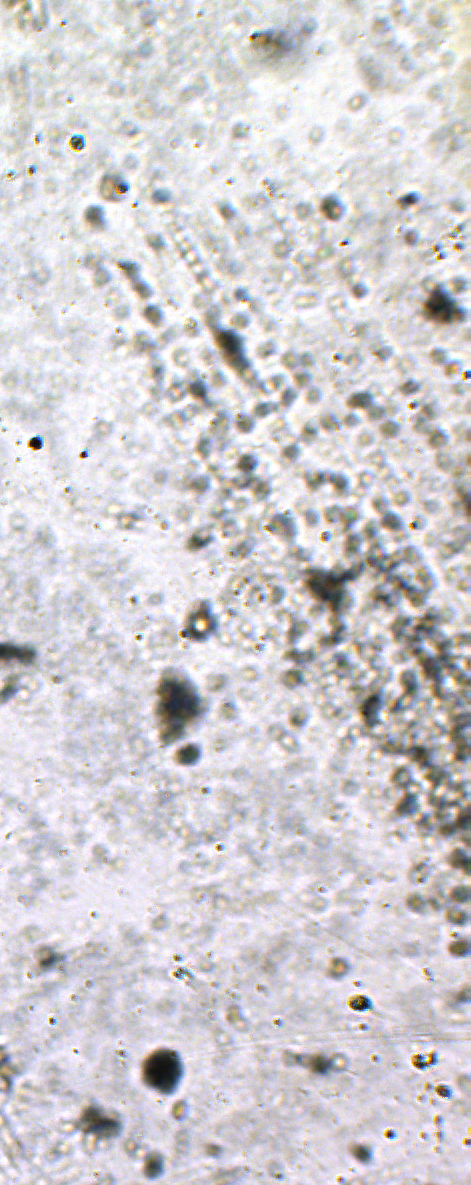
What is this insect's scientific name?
Probaryconus cauverycus
